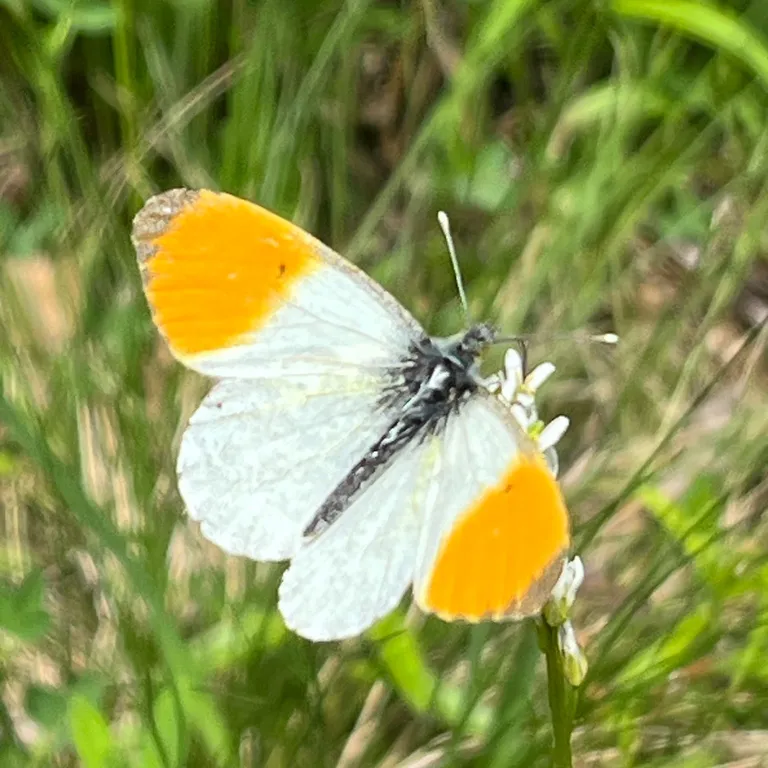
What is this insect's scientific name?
Anthocharis cardamines
